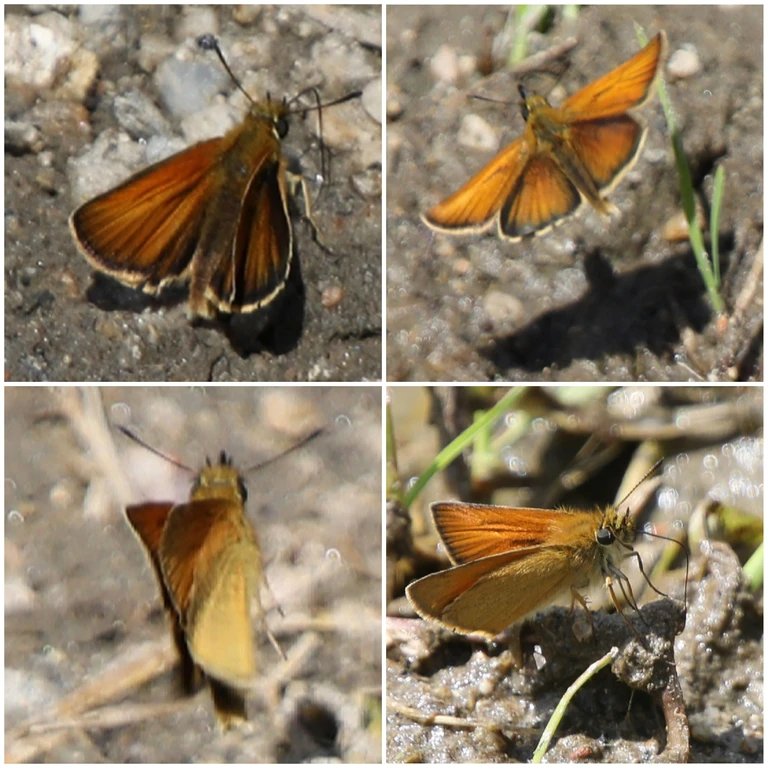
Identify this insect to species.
Thymelicus lineola
